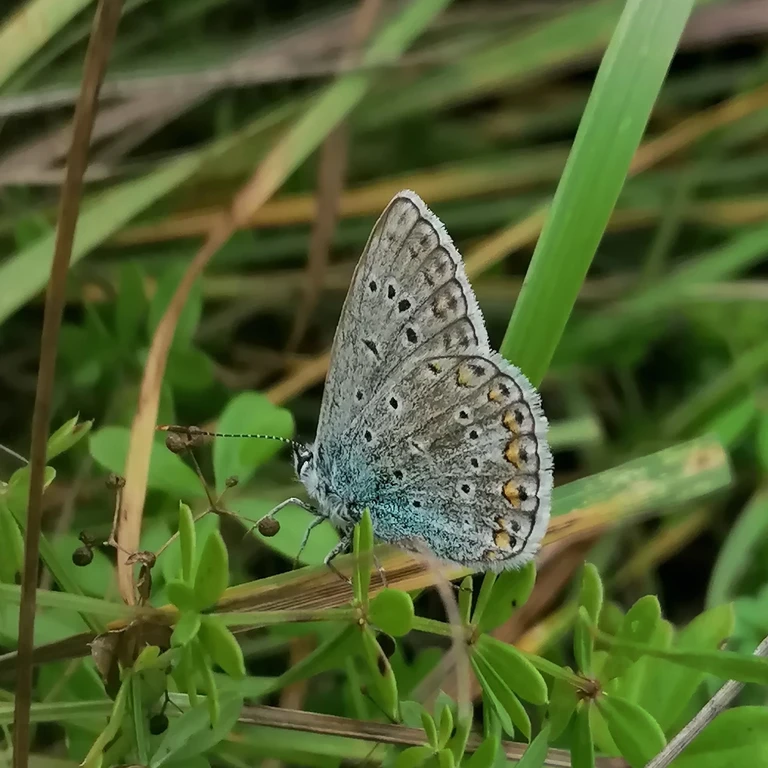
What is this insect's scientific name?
Polyommatus icarus
